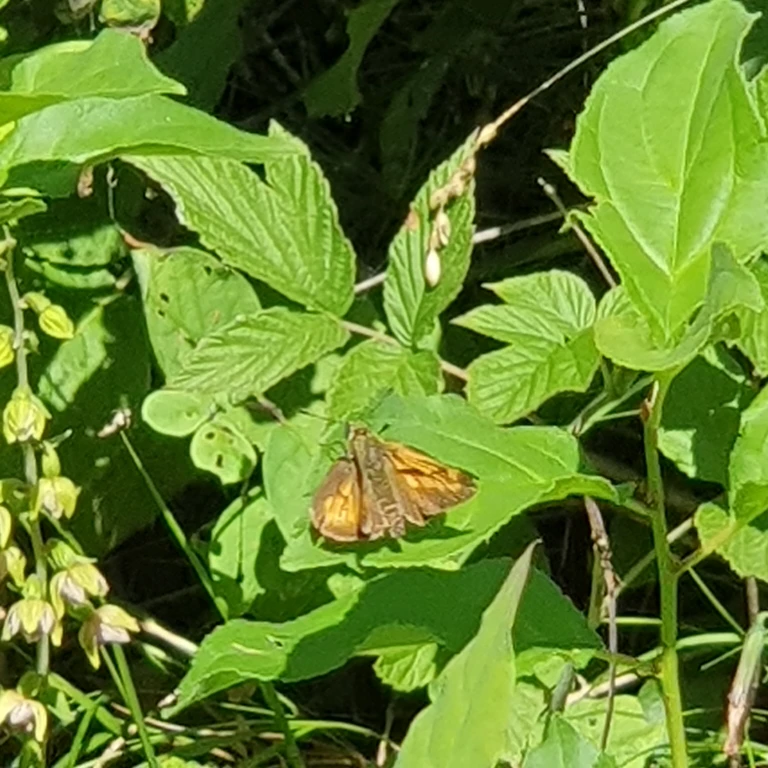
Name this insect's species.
Ochlodes sylvanus (also Ochlodes venata)
